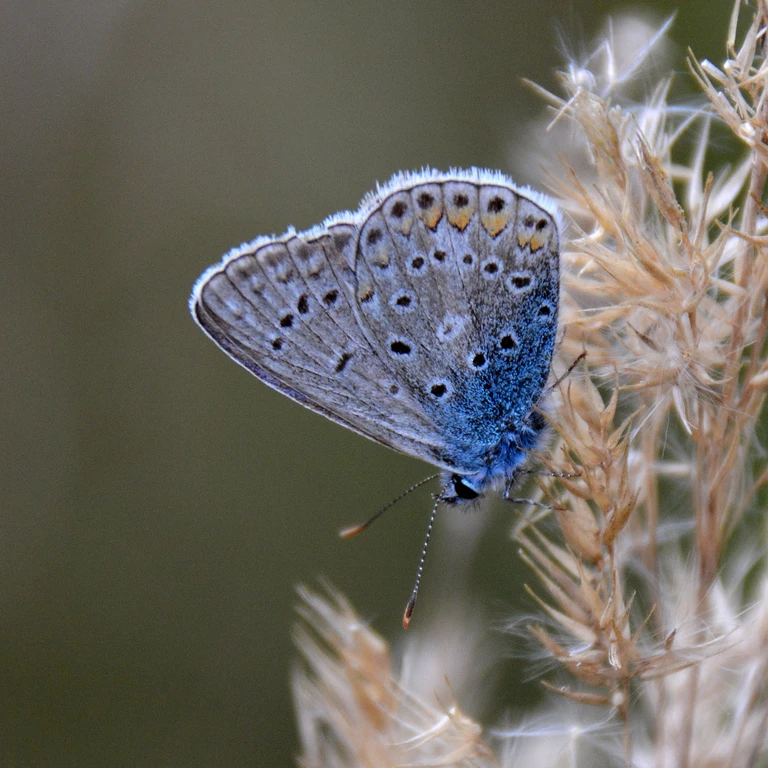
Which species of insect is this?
Polyommatus icarus
